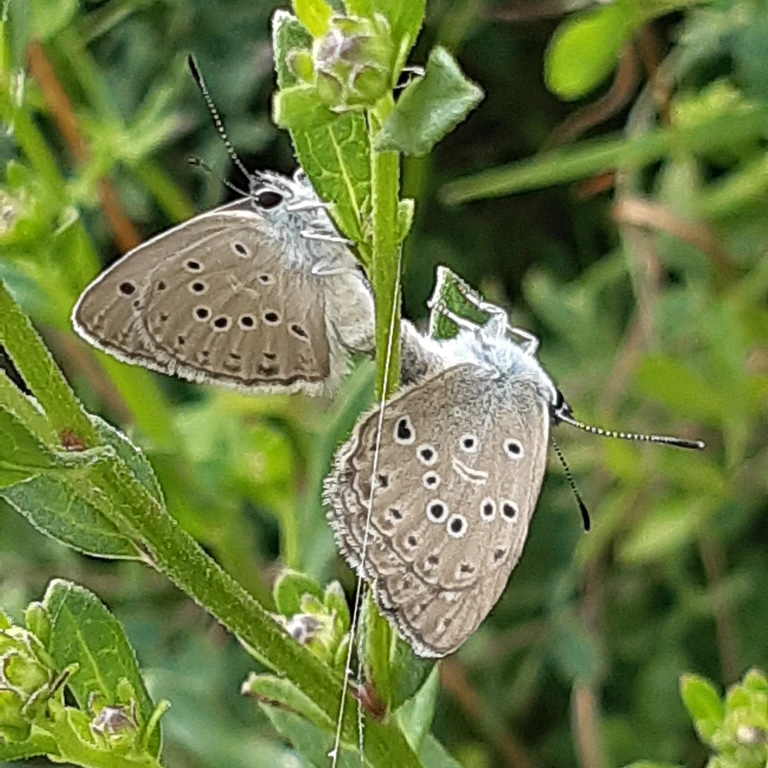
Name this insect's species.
Phengaris alcon/rebeli
